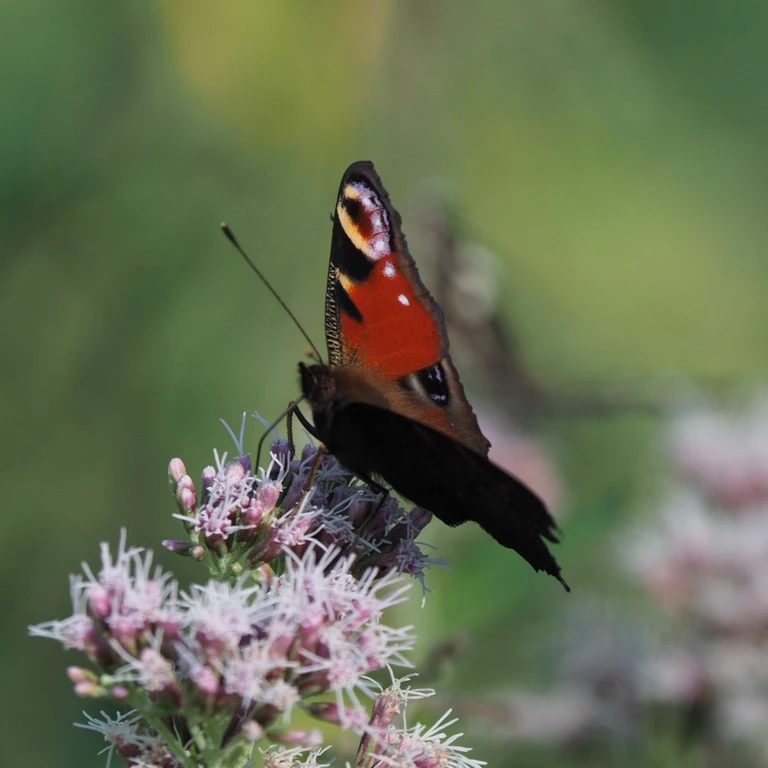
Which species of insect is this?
Aglais io
